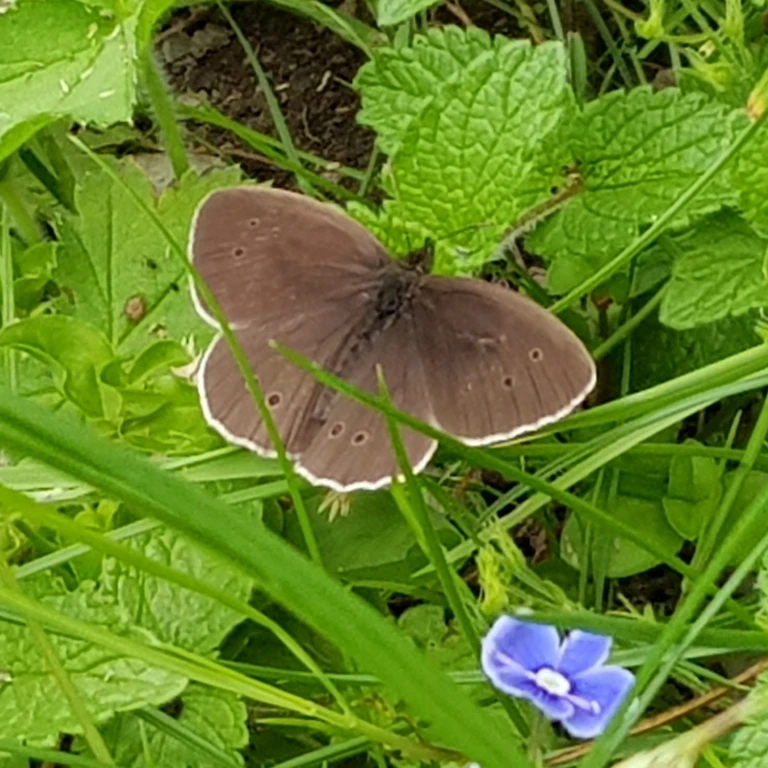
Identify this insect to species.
Aphantopus hyperantus
